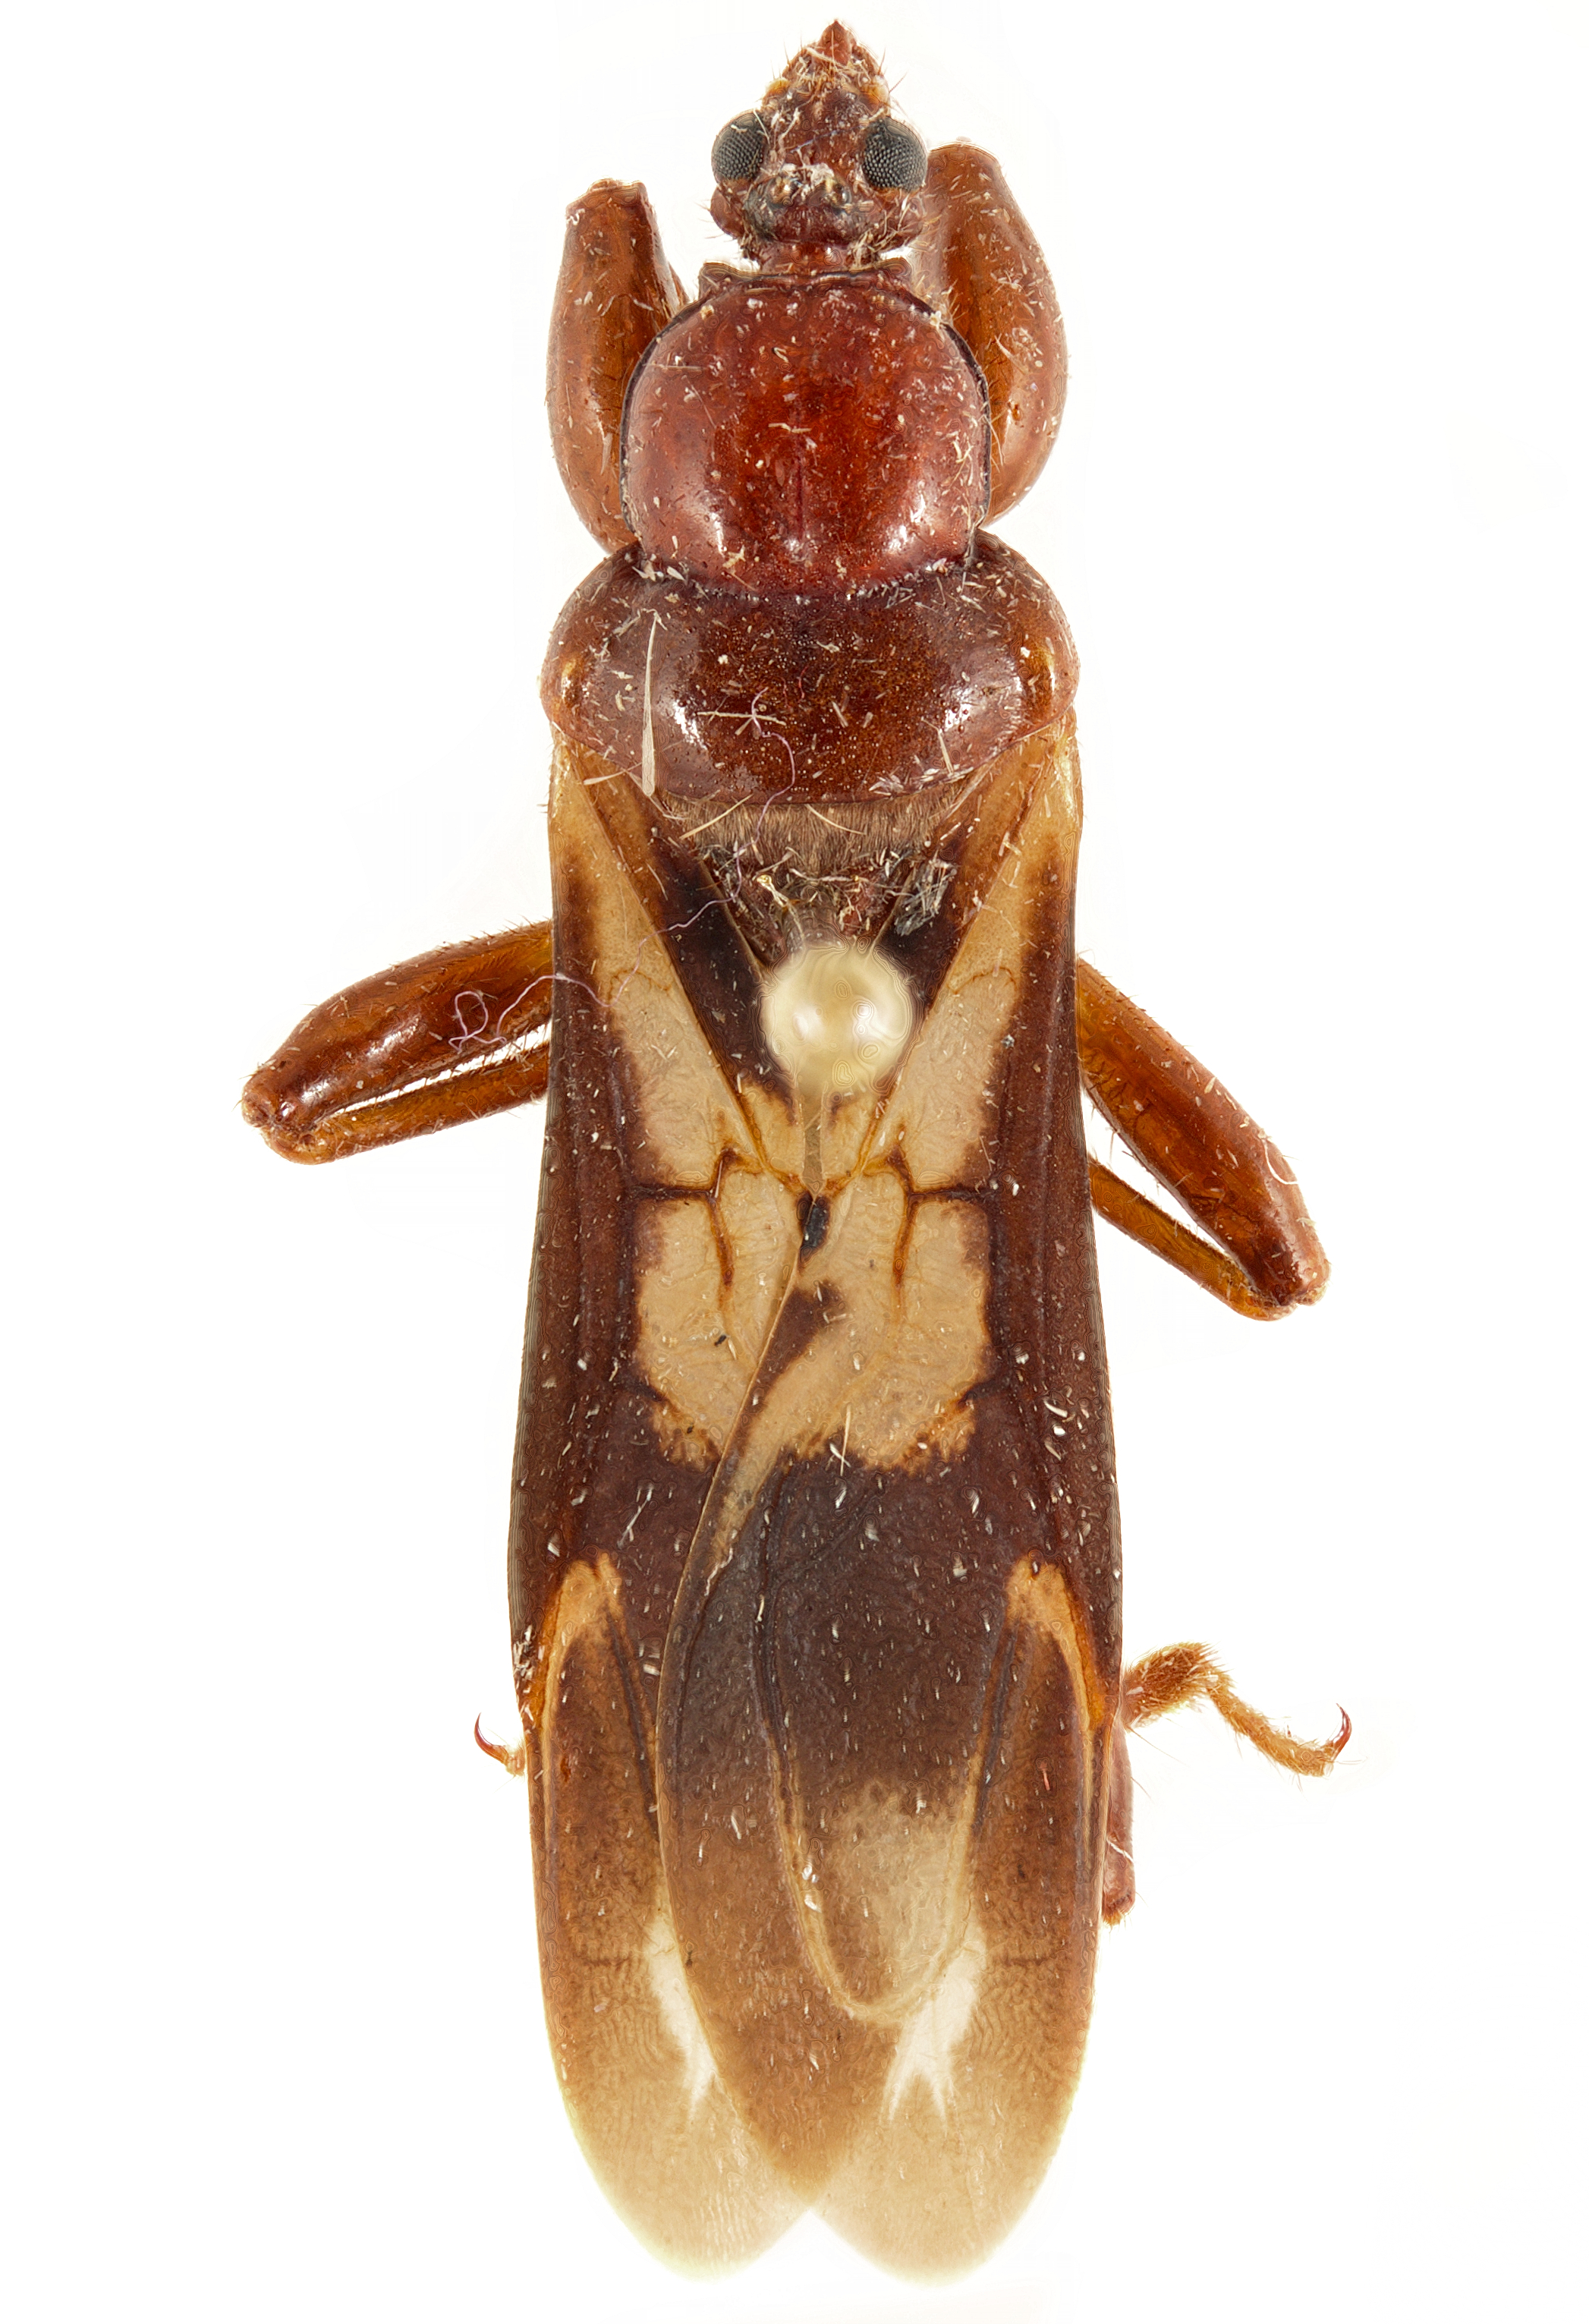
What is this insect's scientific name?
Tydides rufus
